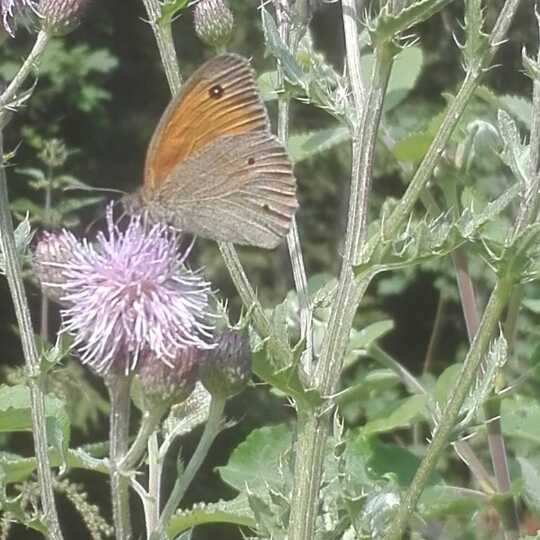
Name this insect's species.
Maniola jurtina
